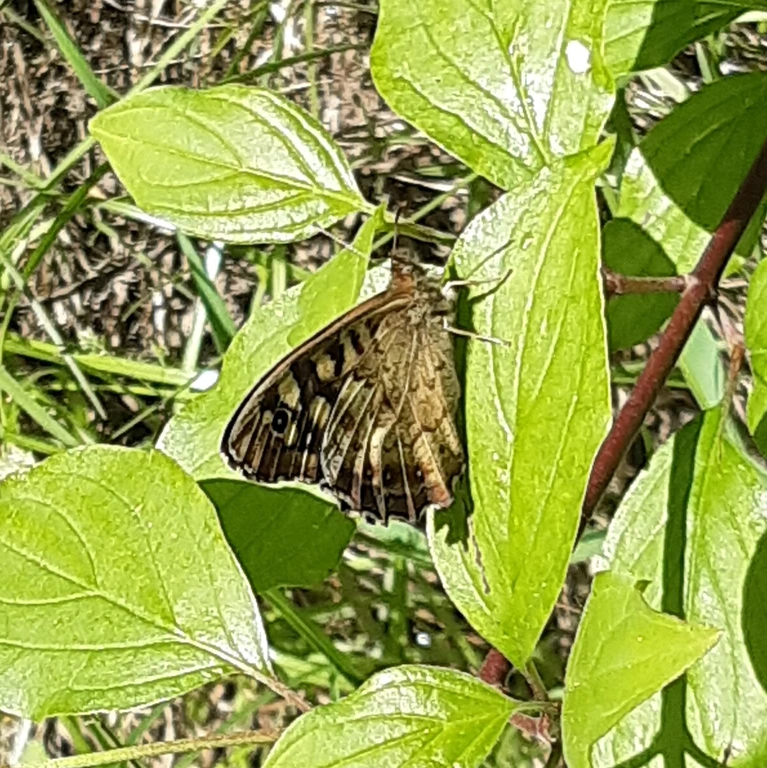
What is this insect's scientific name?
Pararge aegeria
